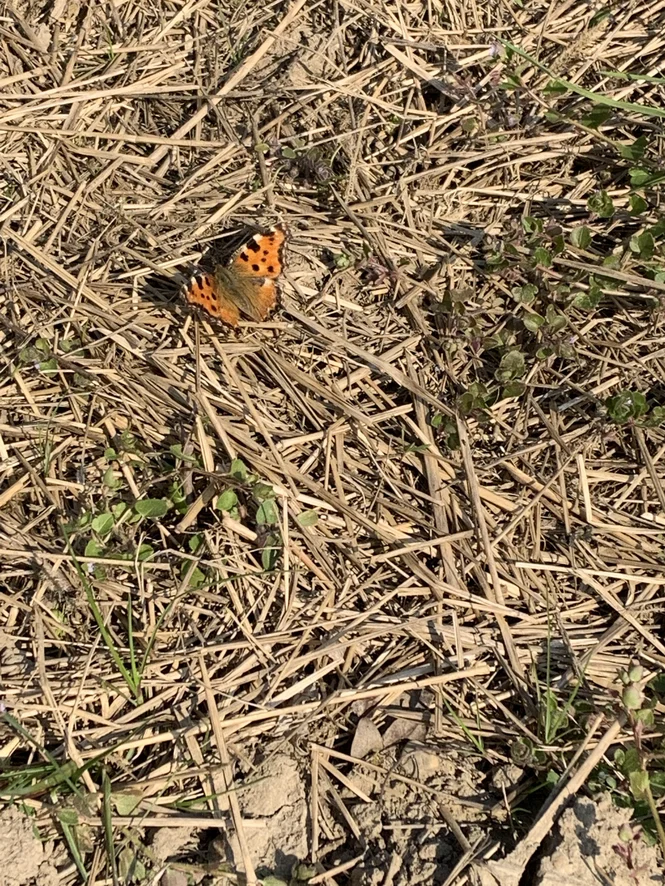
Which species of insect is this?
Nymphalis polychloros
